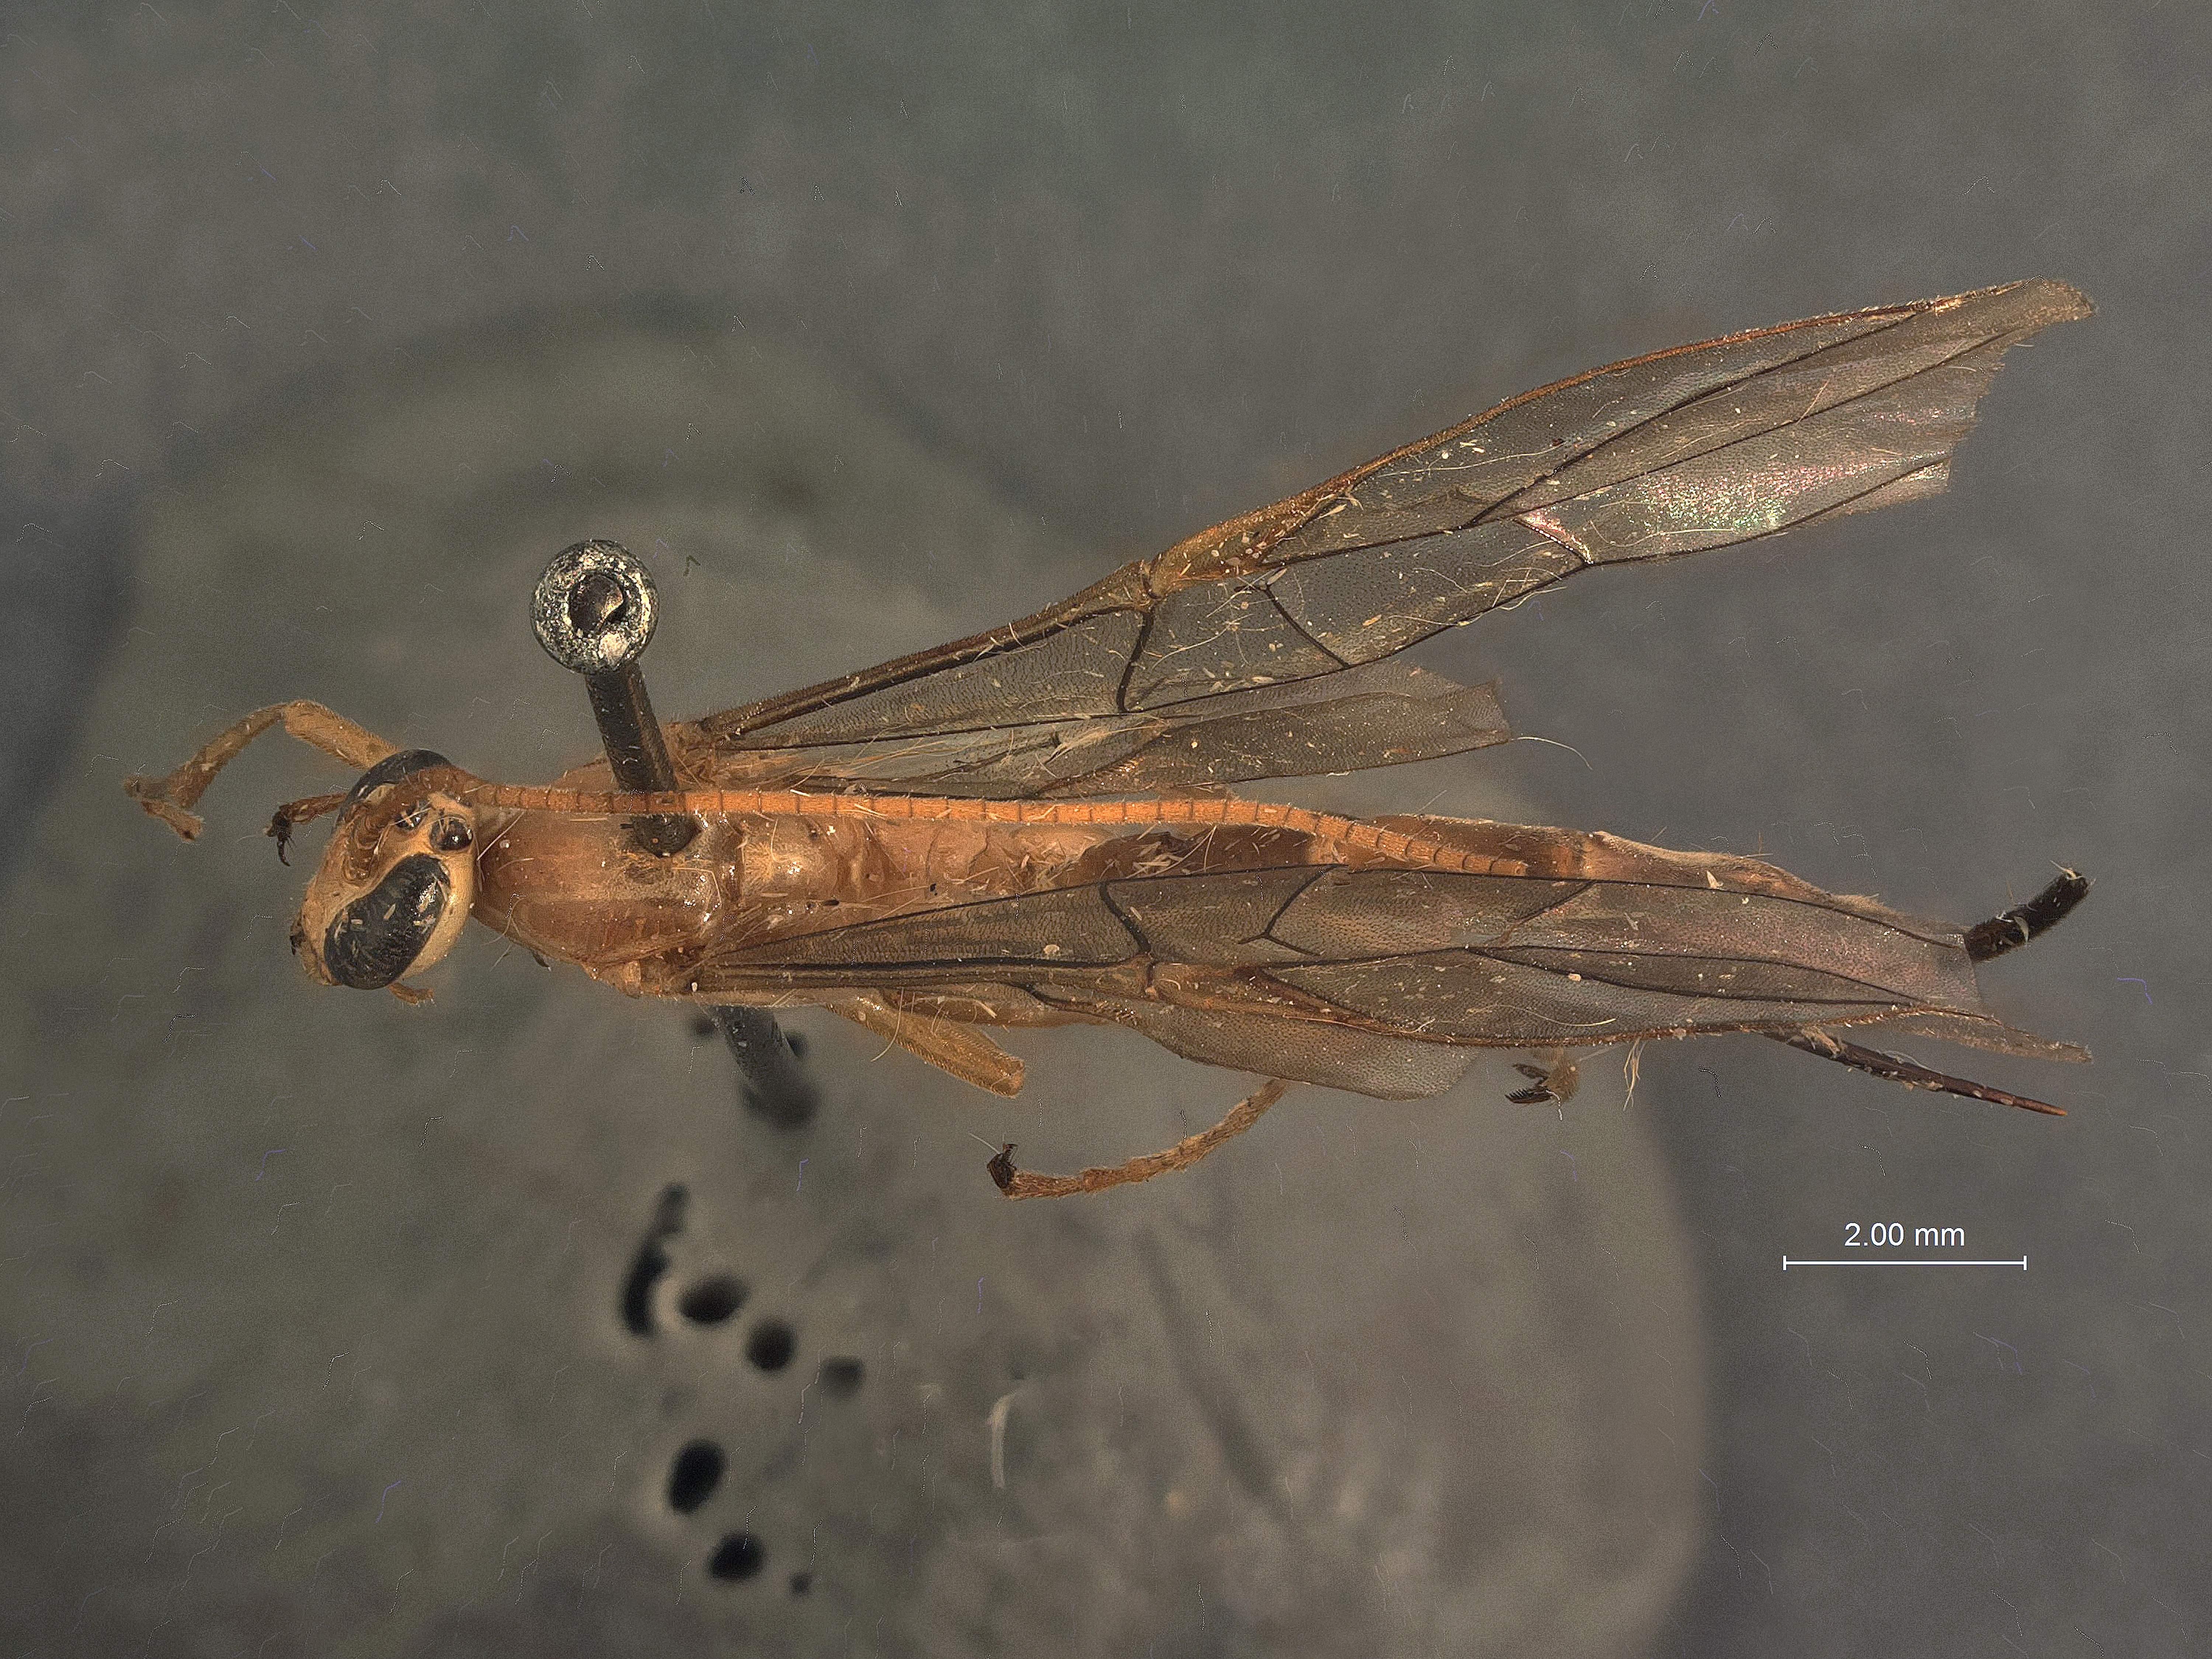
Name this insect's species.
Potophion caudatus
